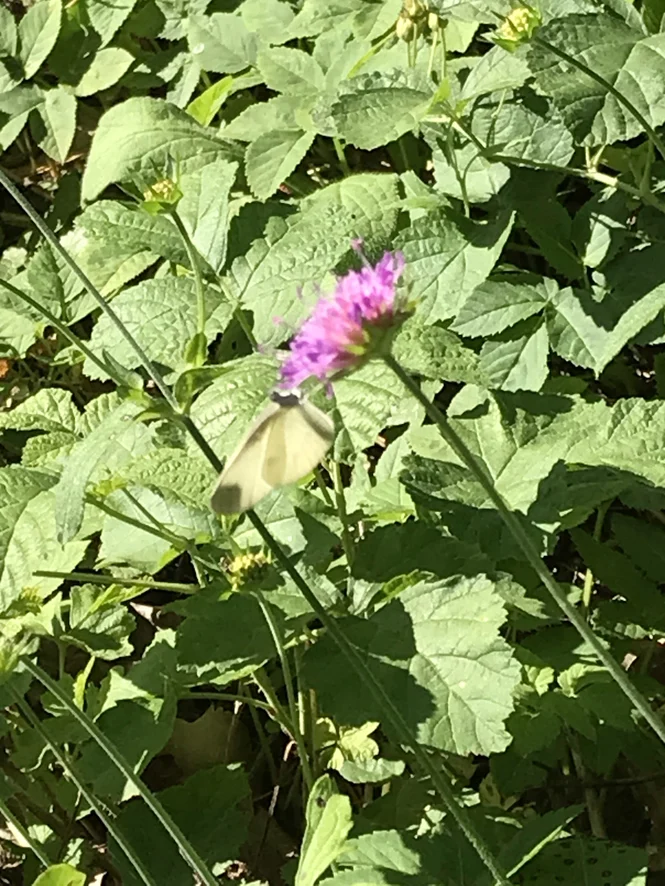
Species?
Leptidea sinapis/juvernica
